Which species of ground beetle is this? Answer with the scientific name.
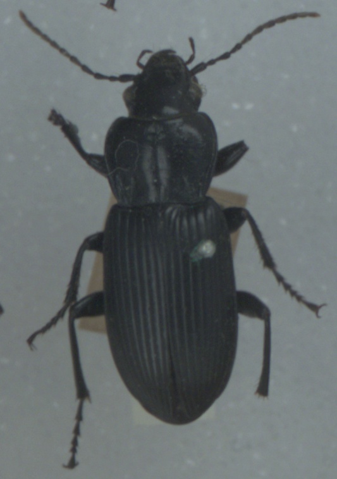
Pterostichus melanarius
